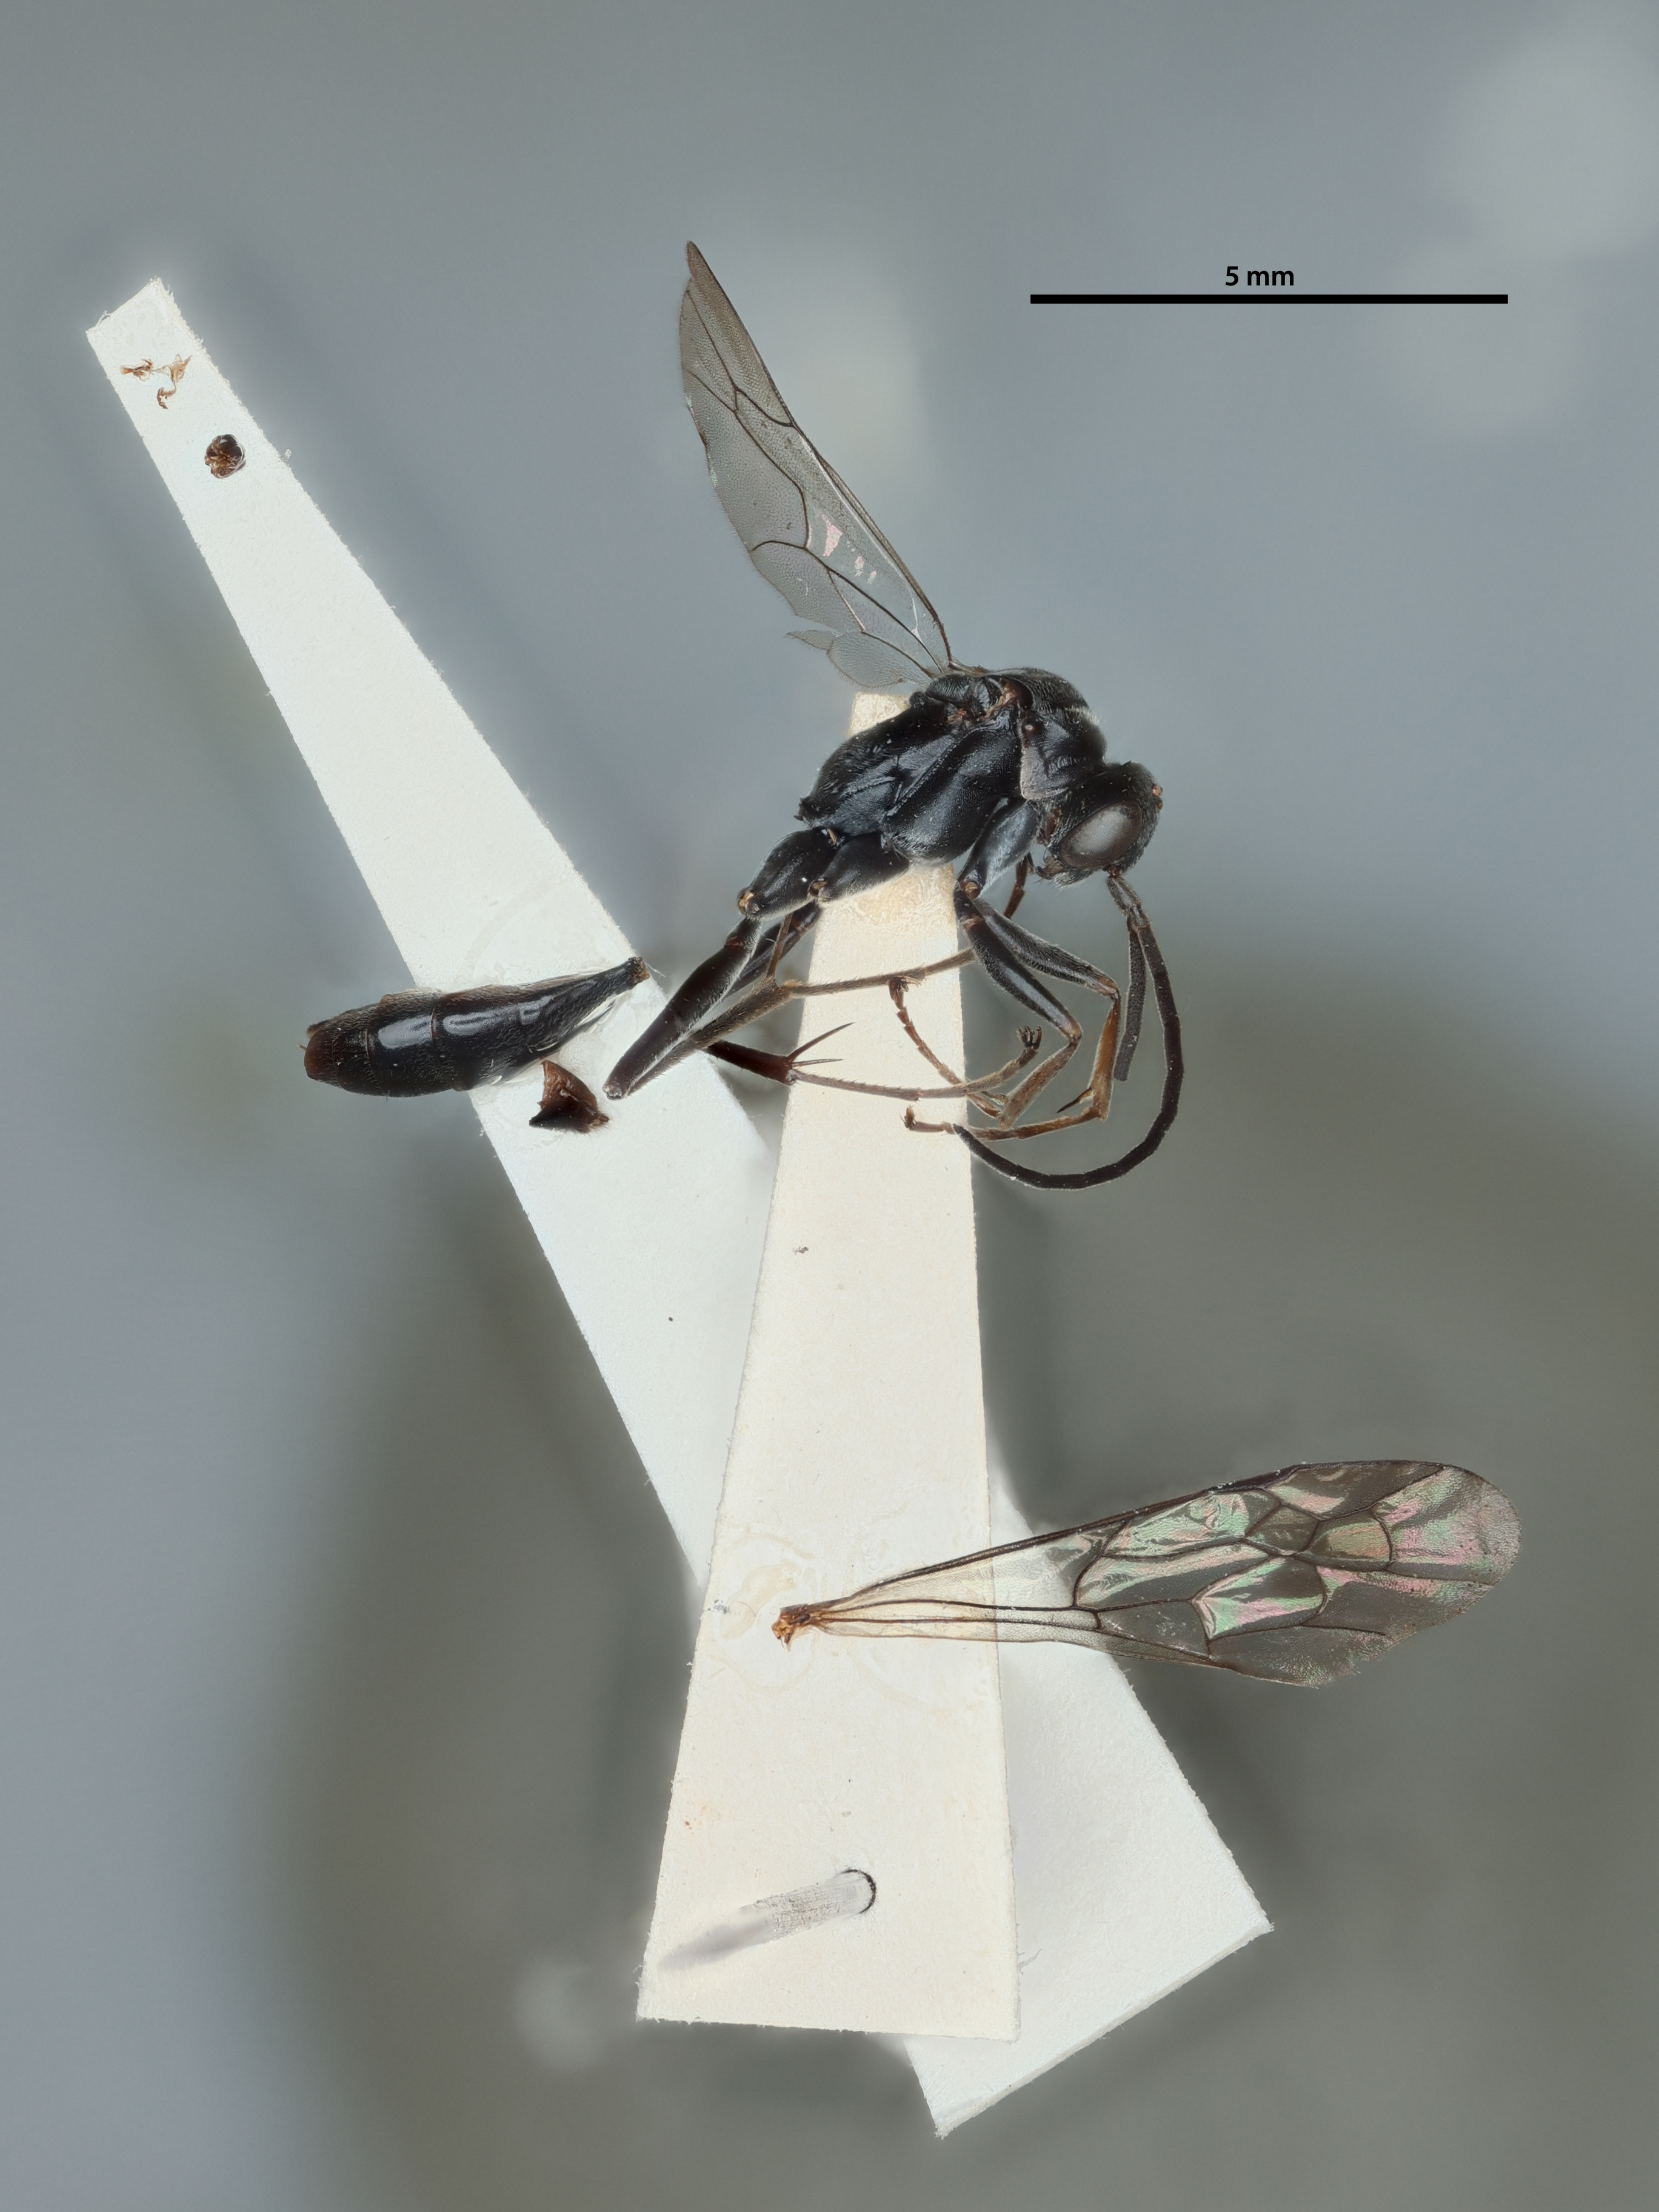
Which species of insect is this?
Minagenia granulosa
